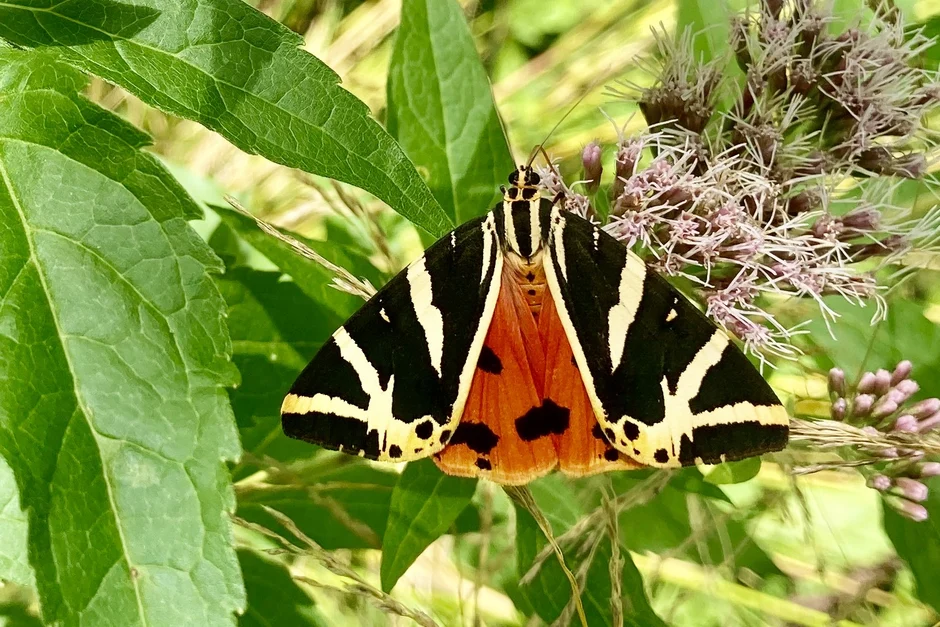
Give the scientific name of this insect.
Euplagia quadripunctaria
